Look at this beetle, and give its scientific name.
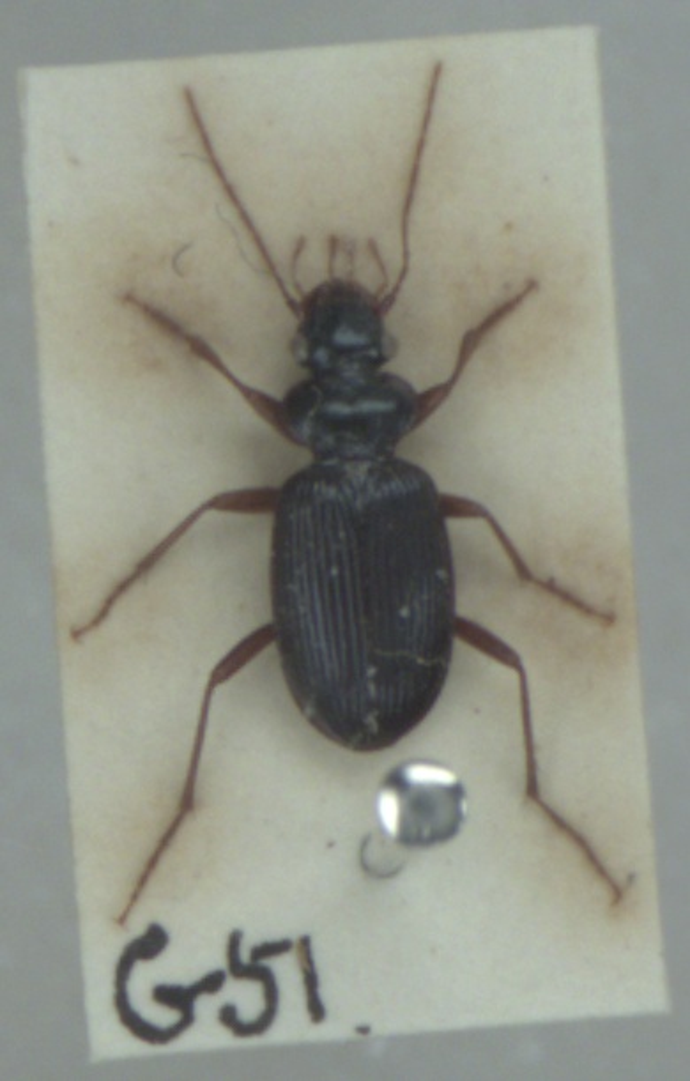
Leistus fulvibarbis
